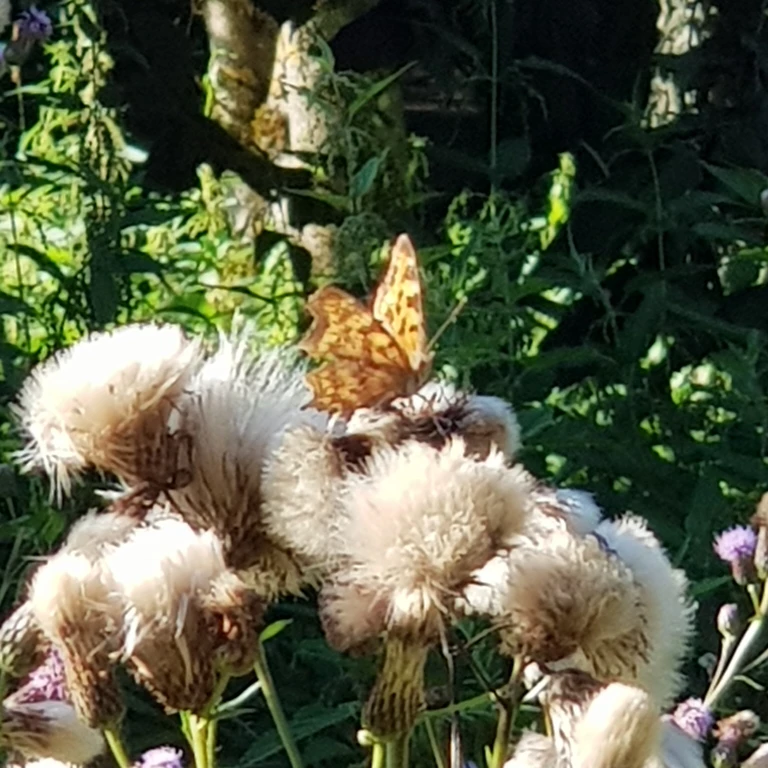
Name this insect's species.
Polygonia c-album
